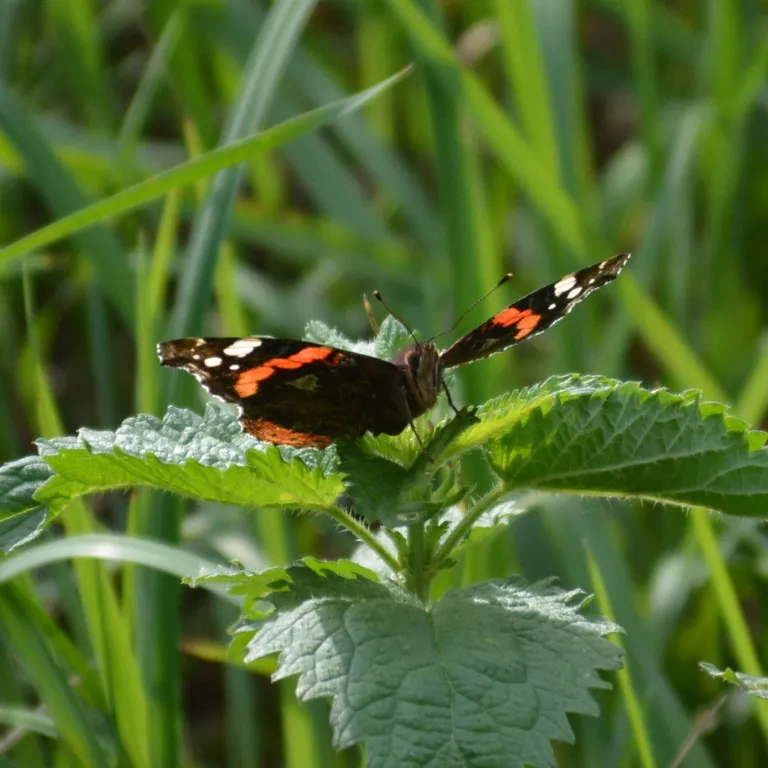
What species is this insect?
Vanessa atalanta
